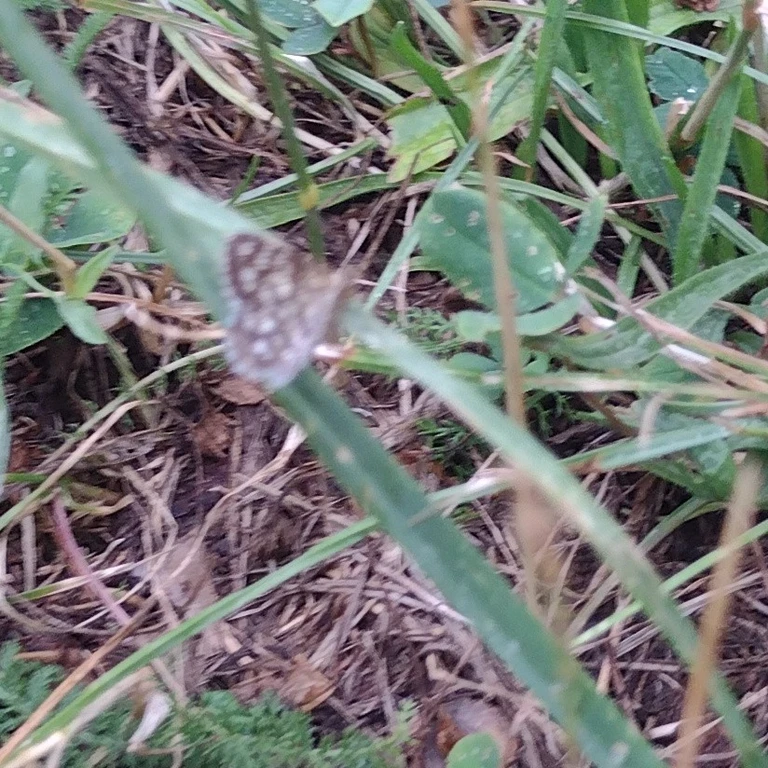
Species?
Chiasmia clathrata
